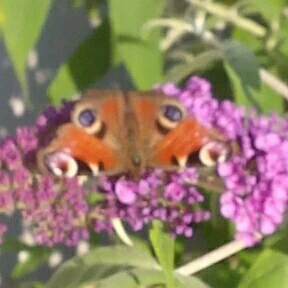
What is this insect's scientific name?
Aglais io
